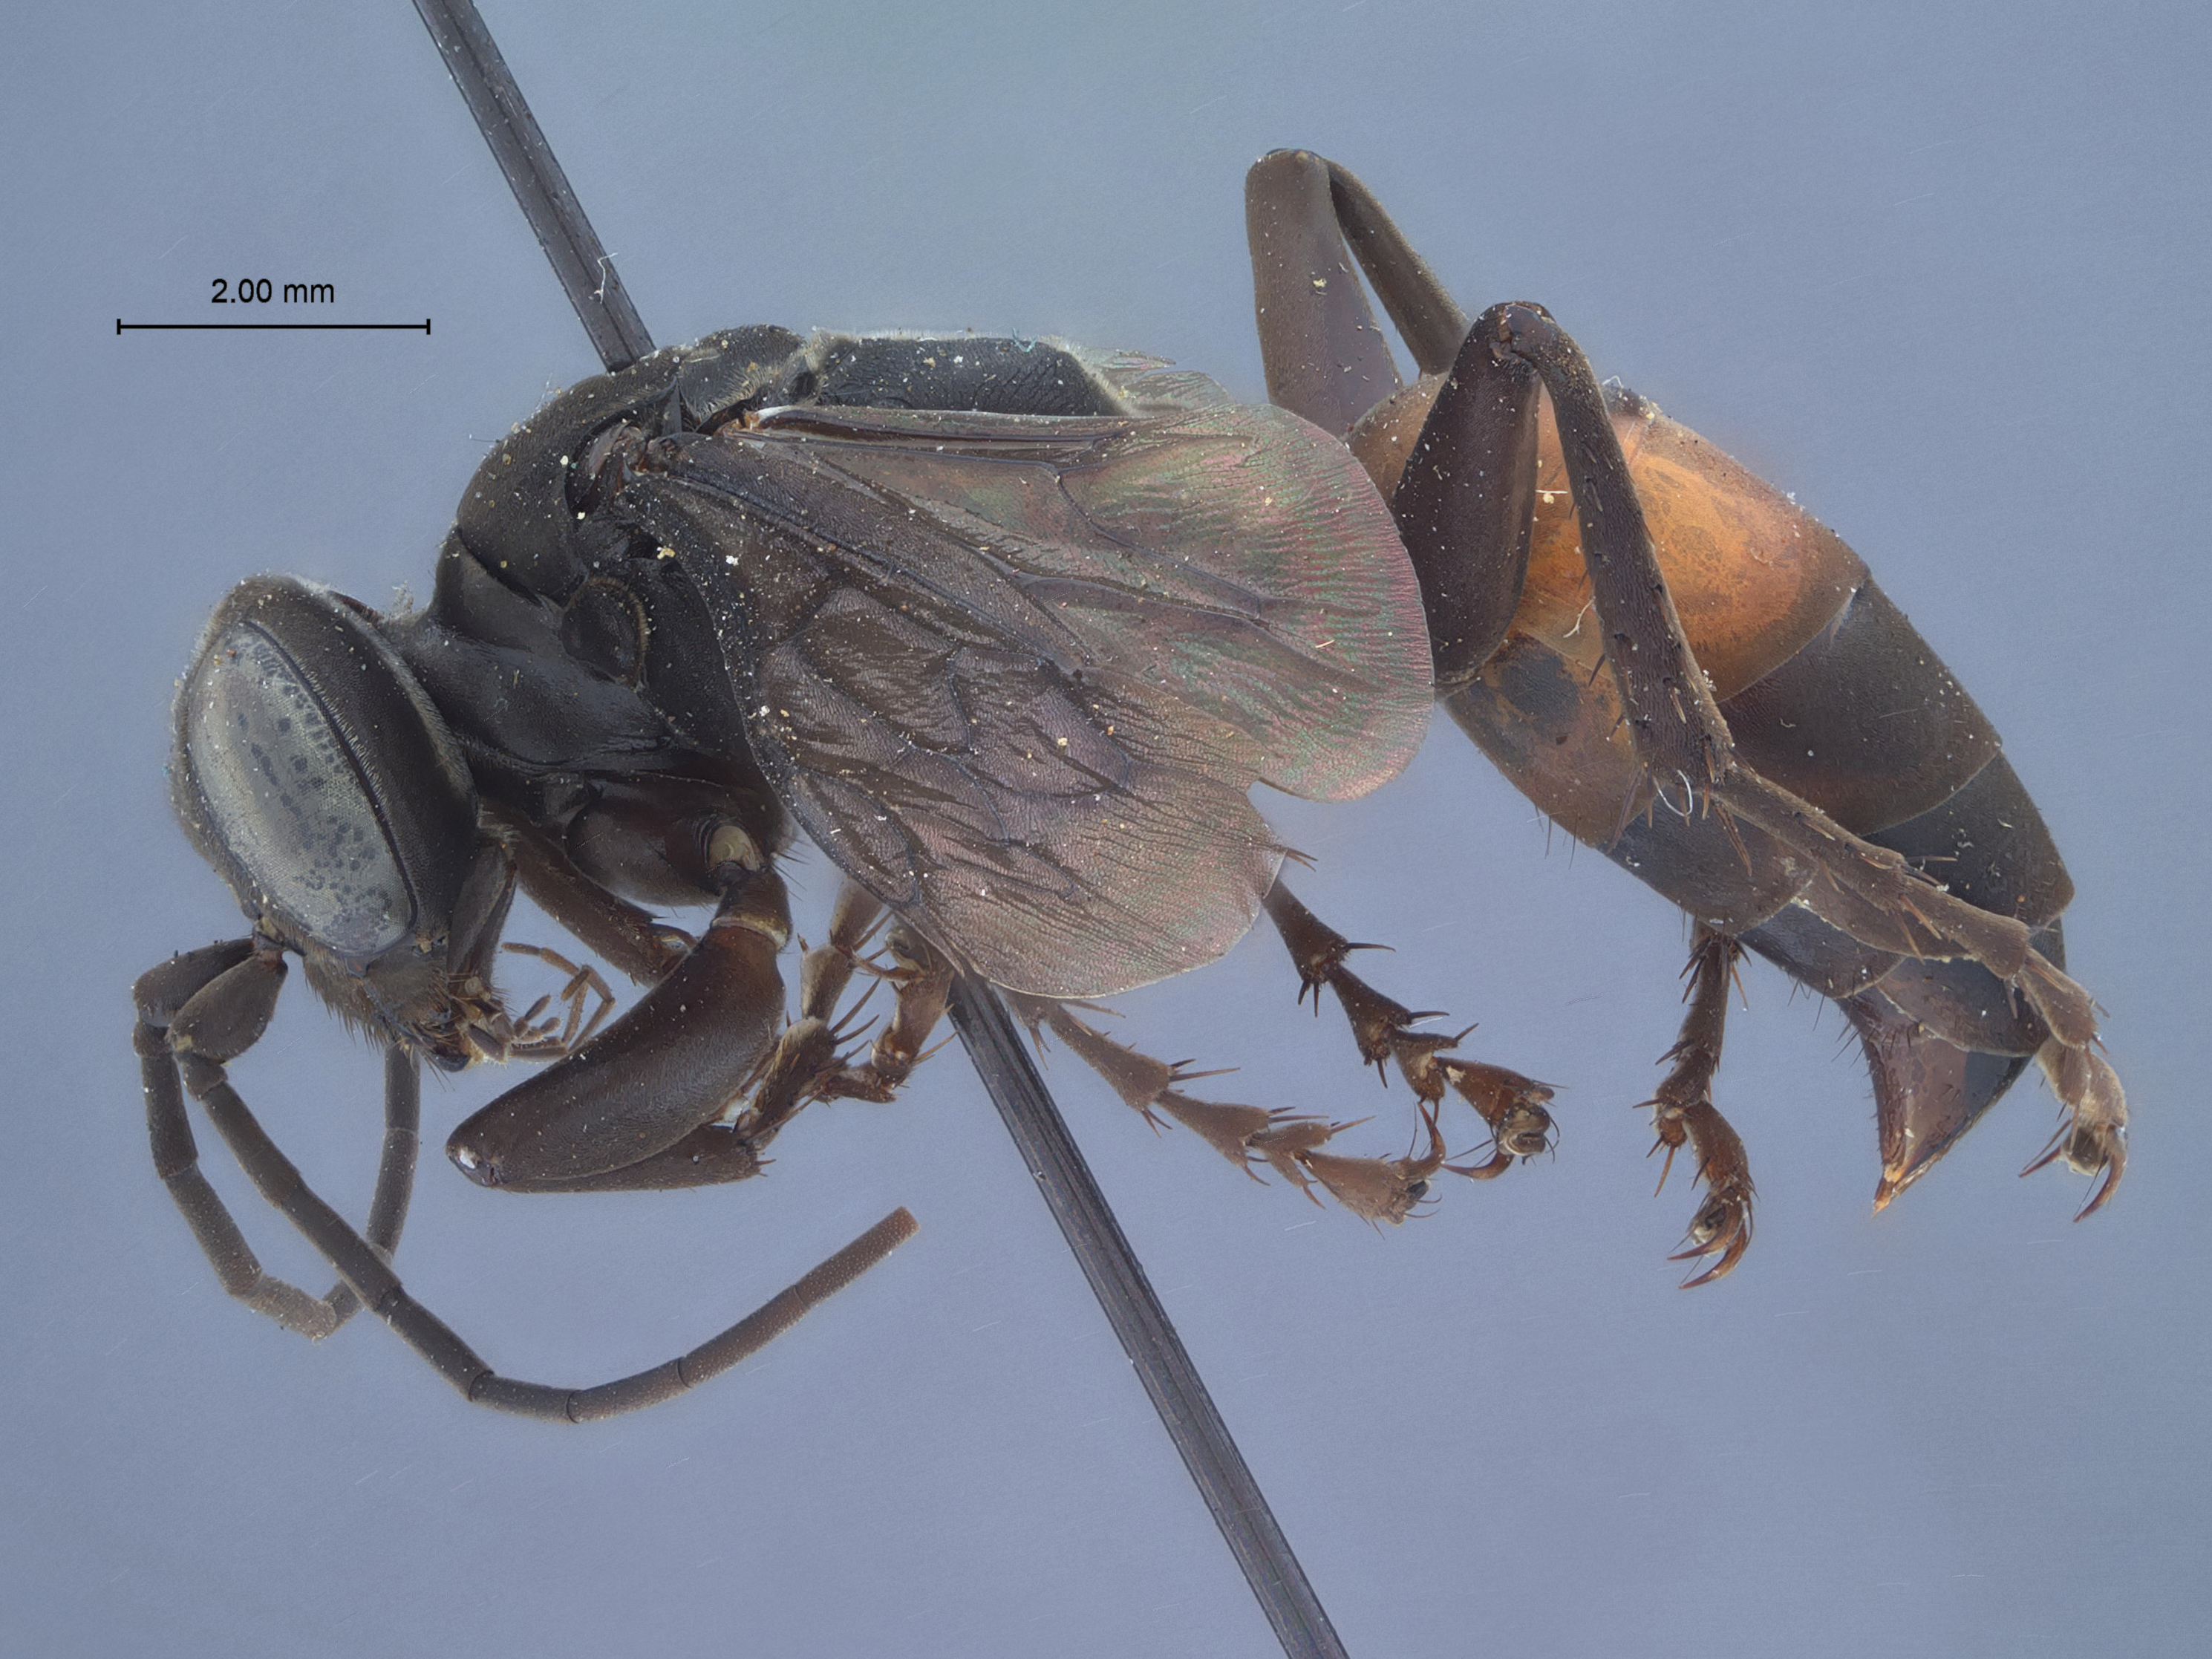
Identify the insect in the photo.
Larropsis greenei
